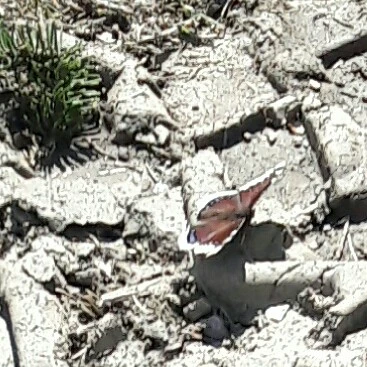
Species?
Nymphalis antiopa
